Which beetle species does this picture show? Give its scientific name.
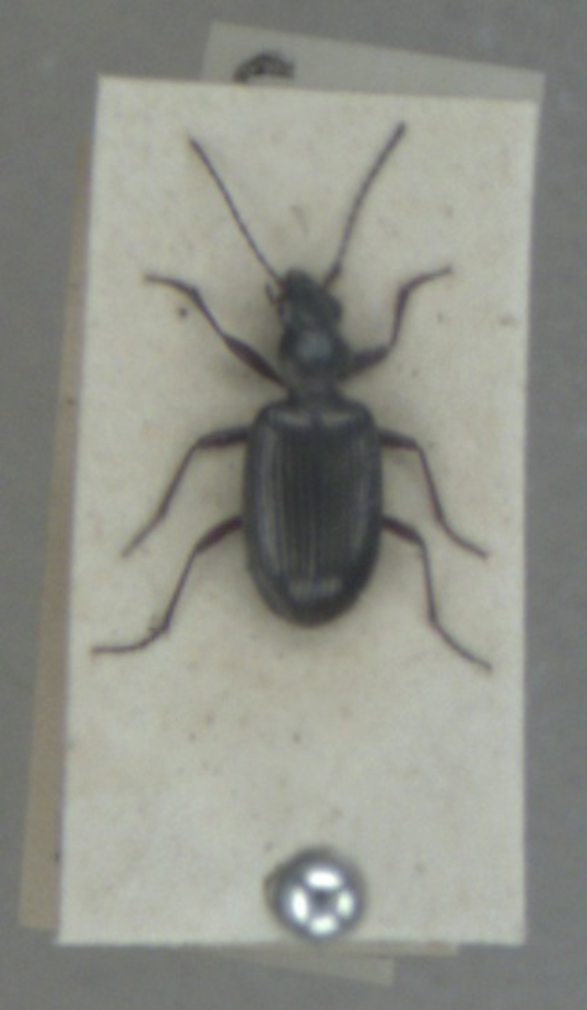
Bembidion punctulatum
